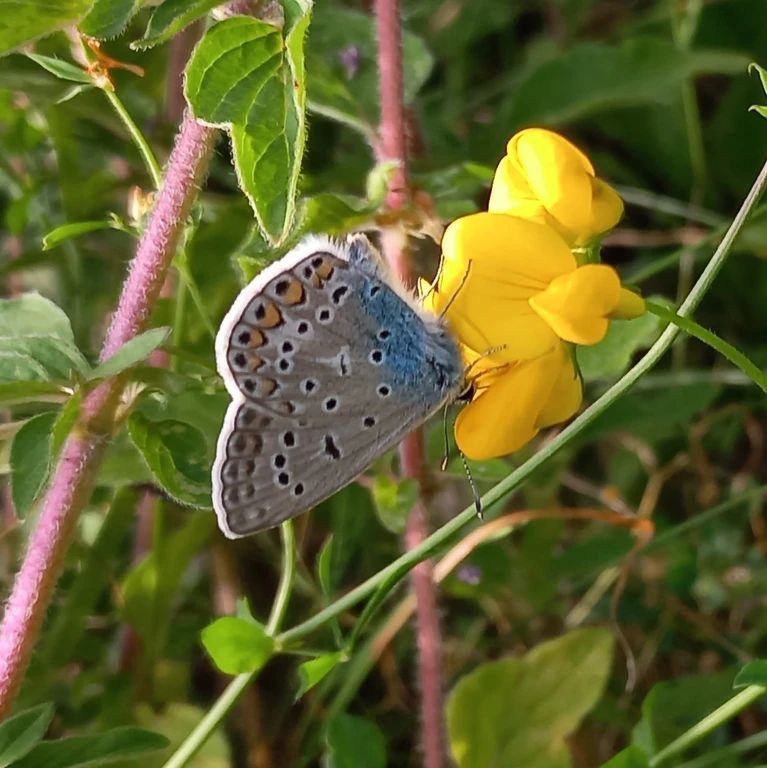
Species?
Polyommatus icarus
